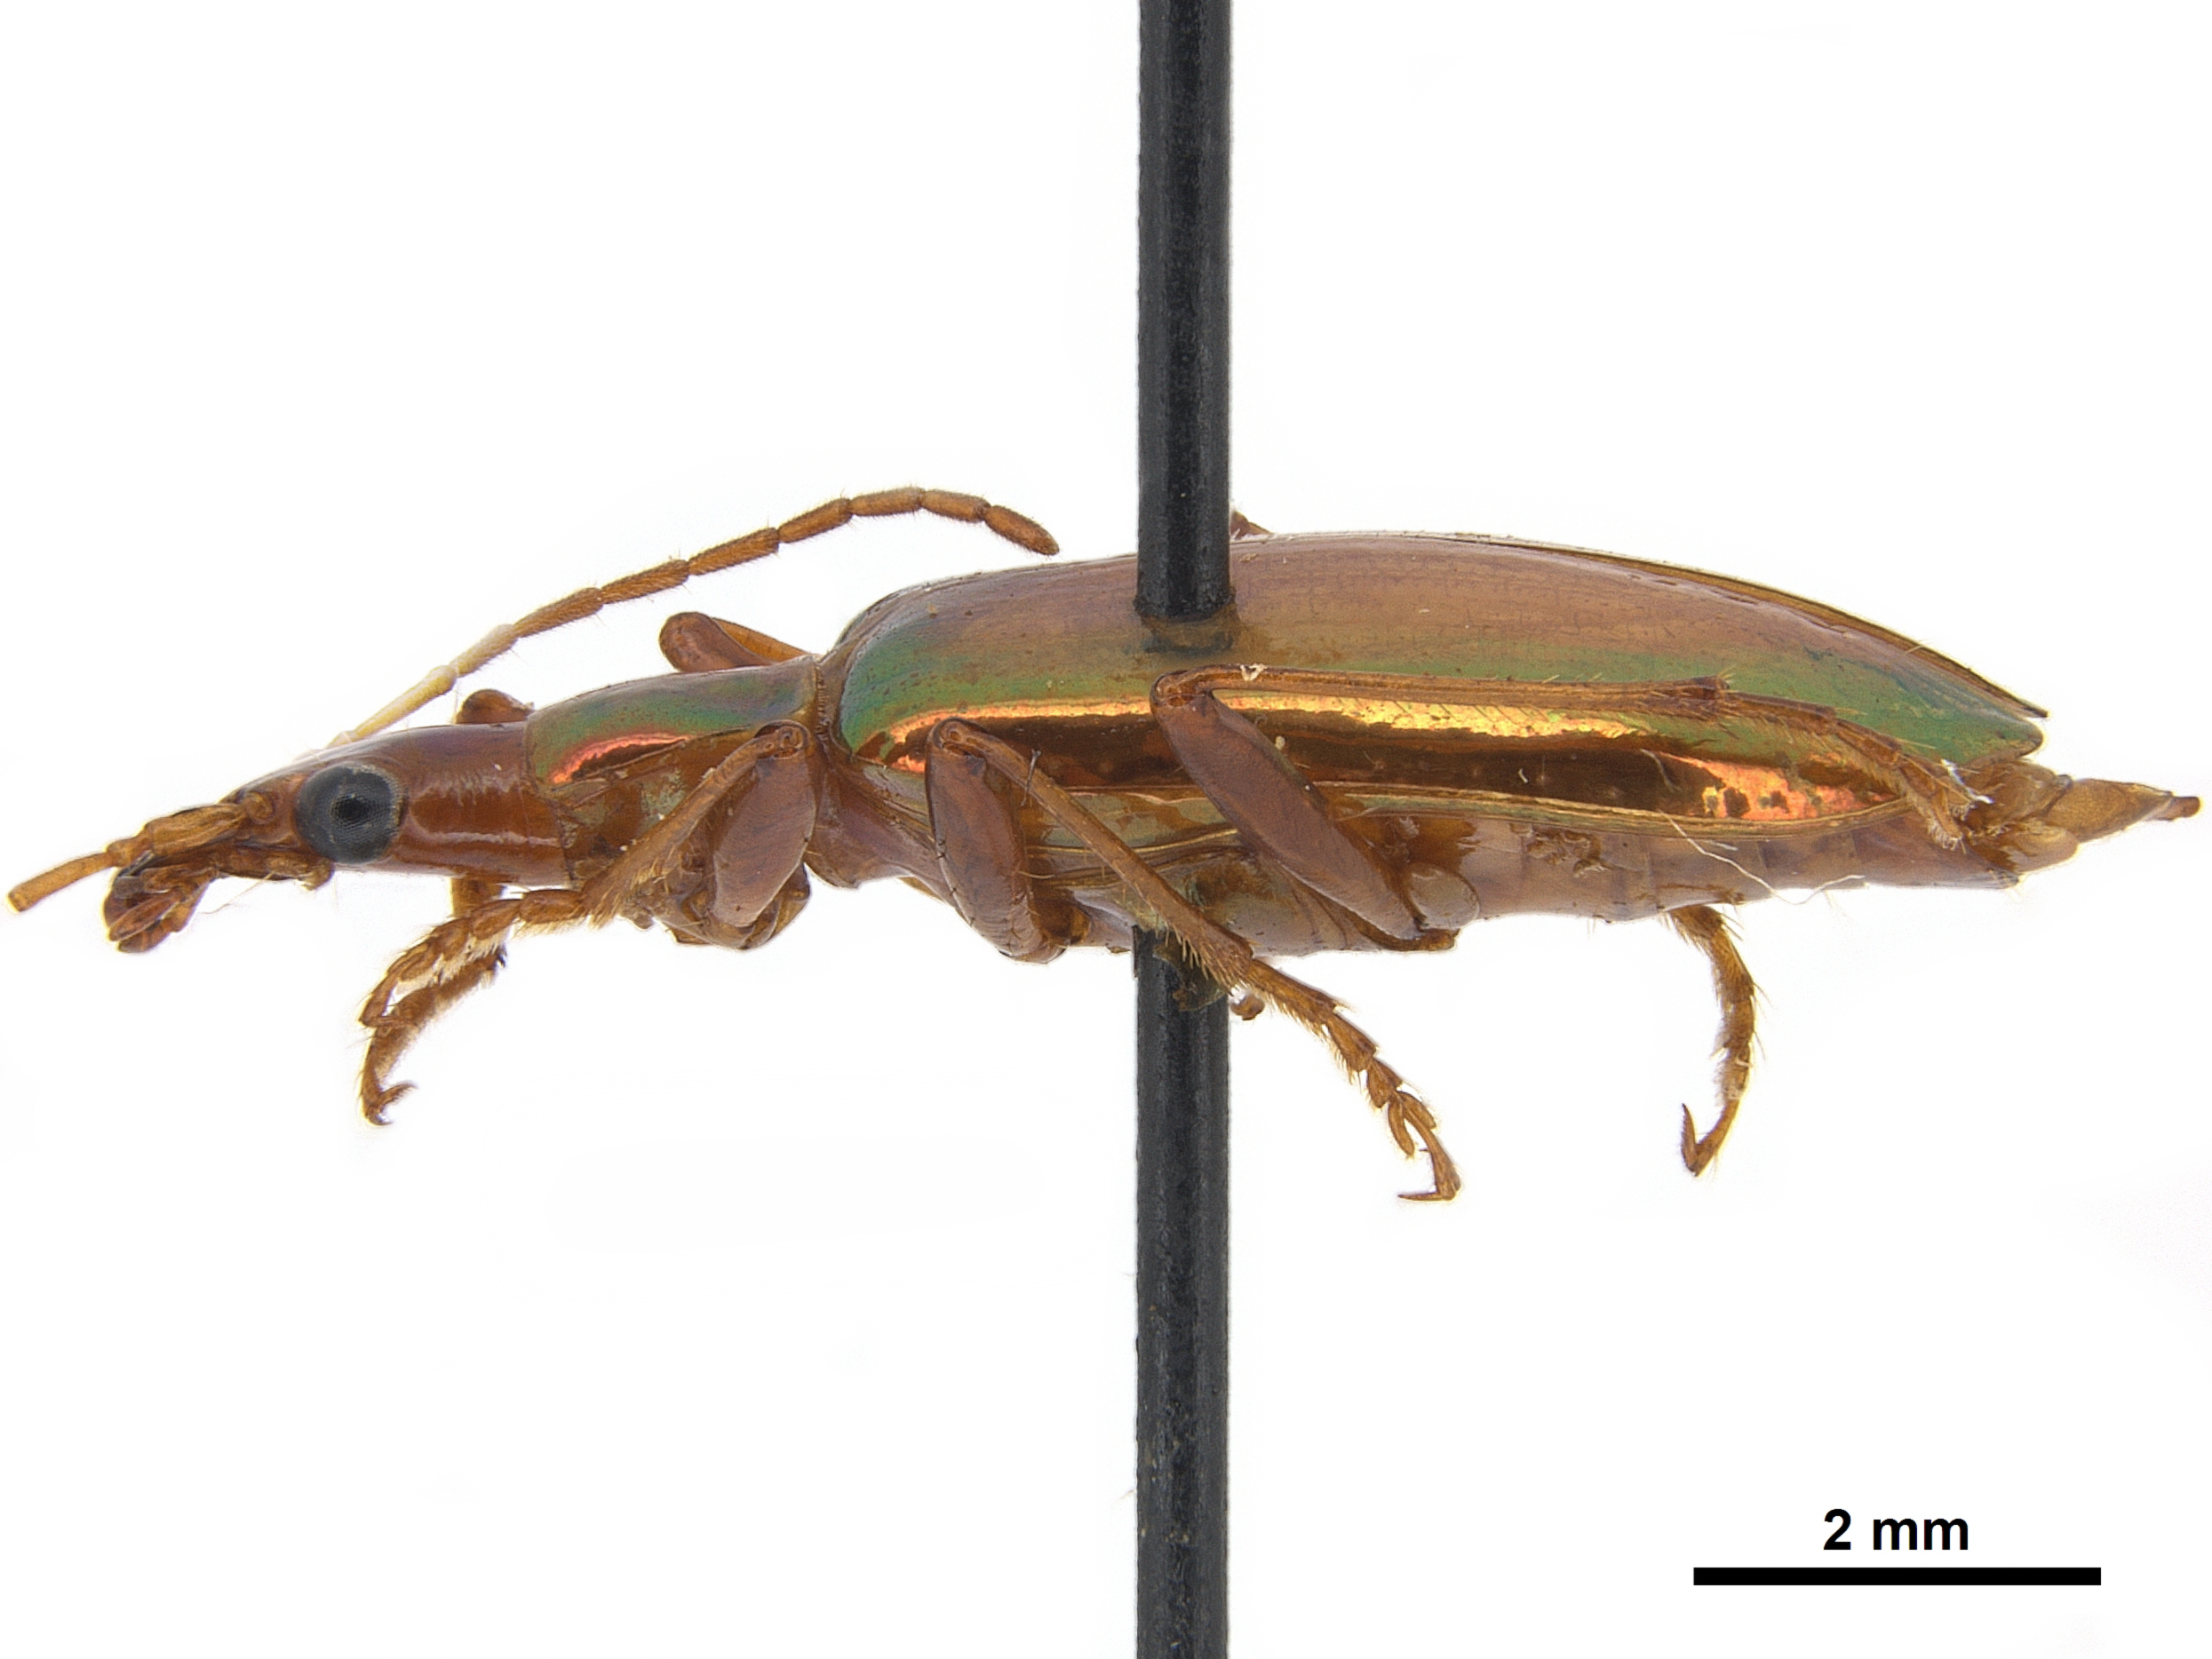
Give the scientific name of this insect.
Plagiotelum irinum
